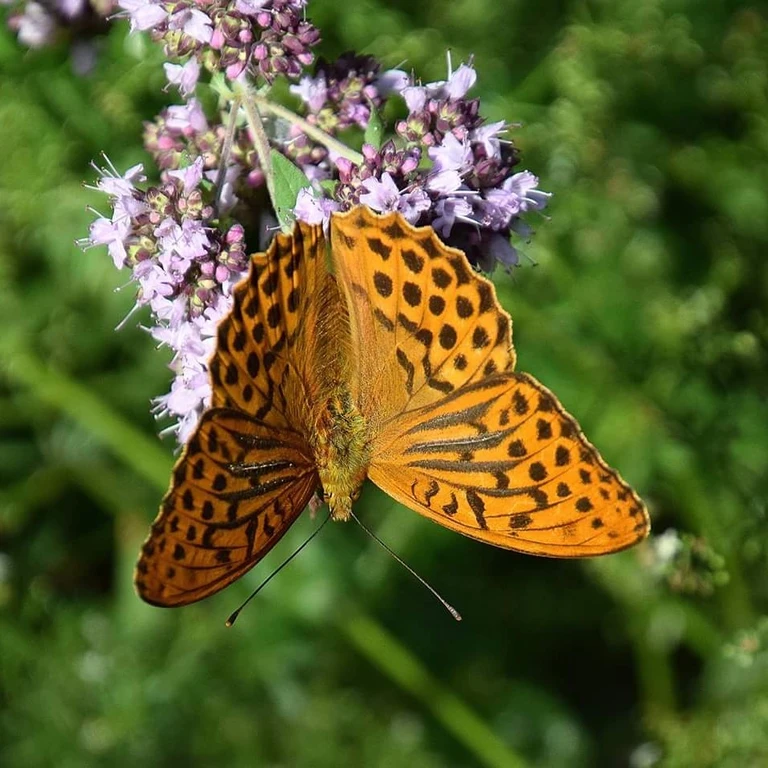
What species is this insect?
Argynnis paphia
